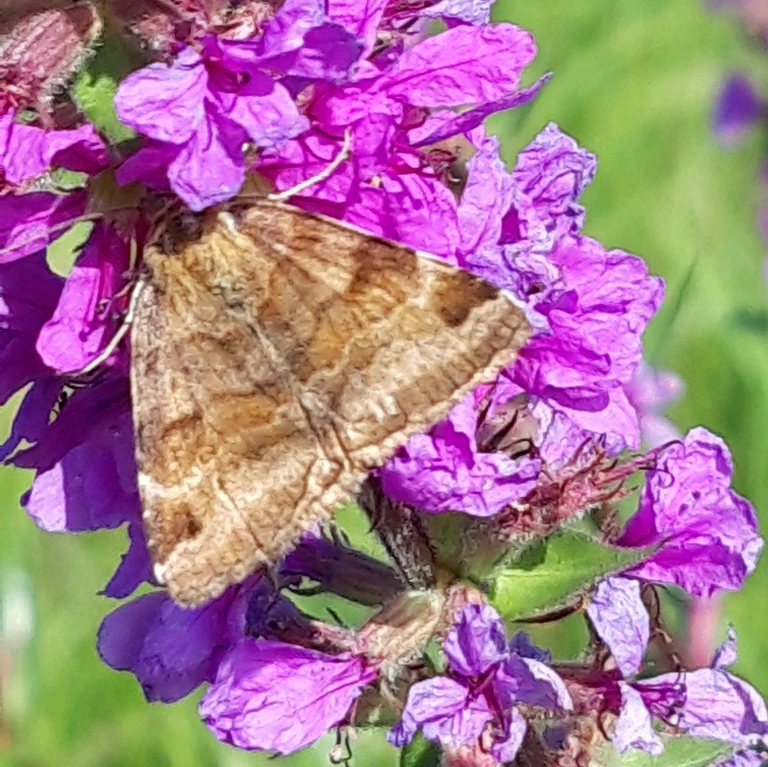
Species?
Euclidia glyphica
